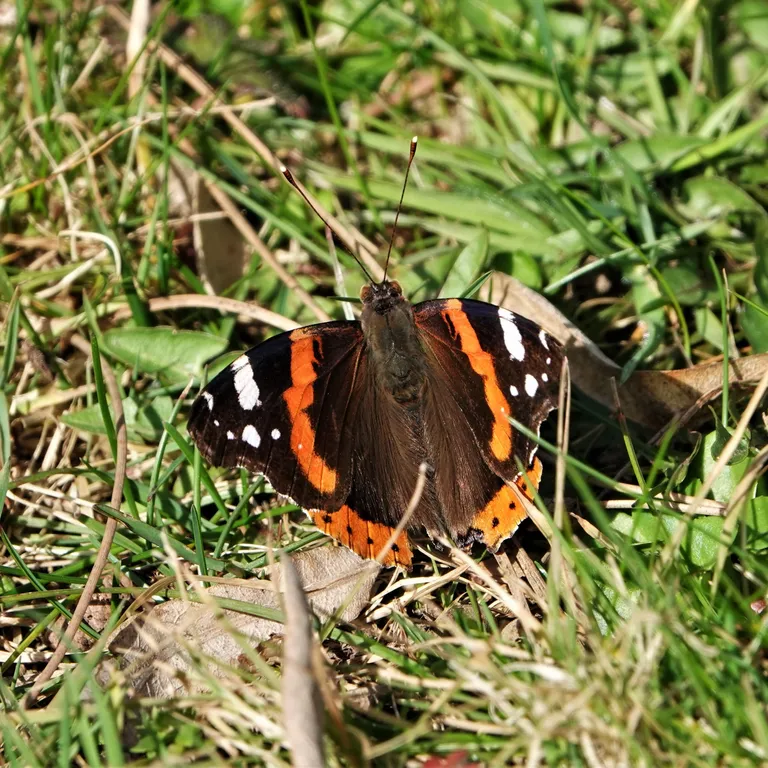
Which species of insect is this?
Vanessa atalanta
